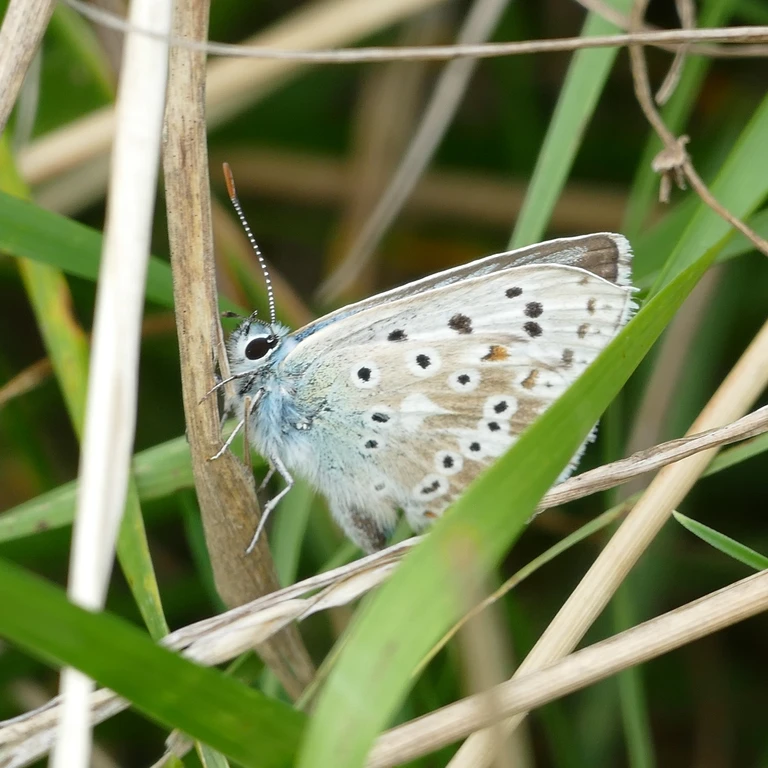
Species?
Lysandra coridon
